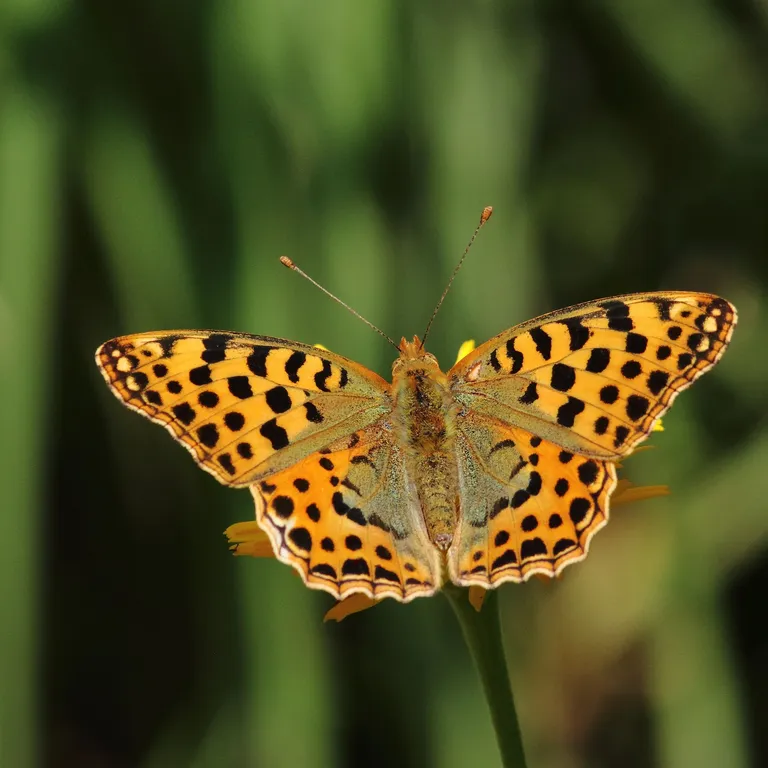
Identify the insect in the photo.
Issoria lathonia
